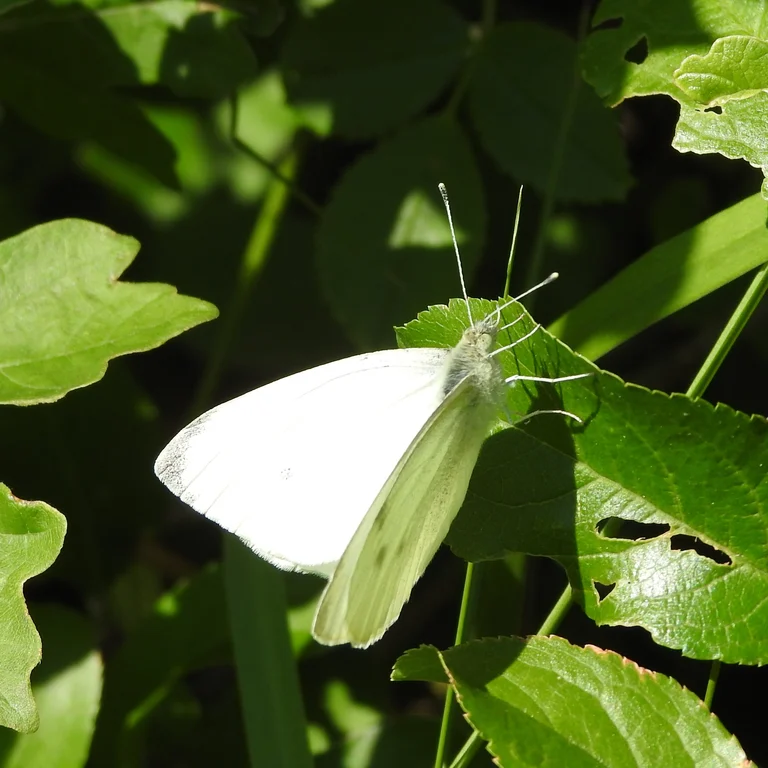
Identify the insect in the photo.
Pieris rapae
